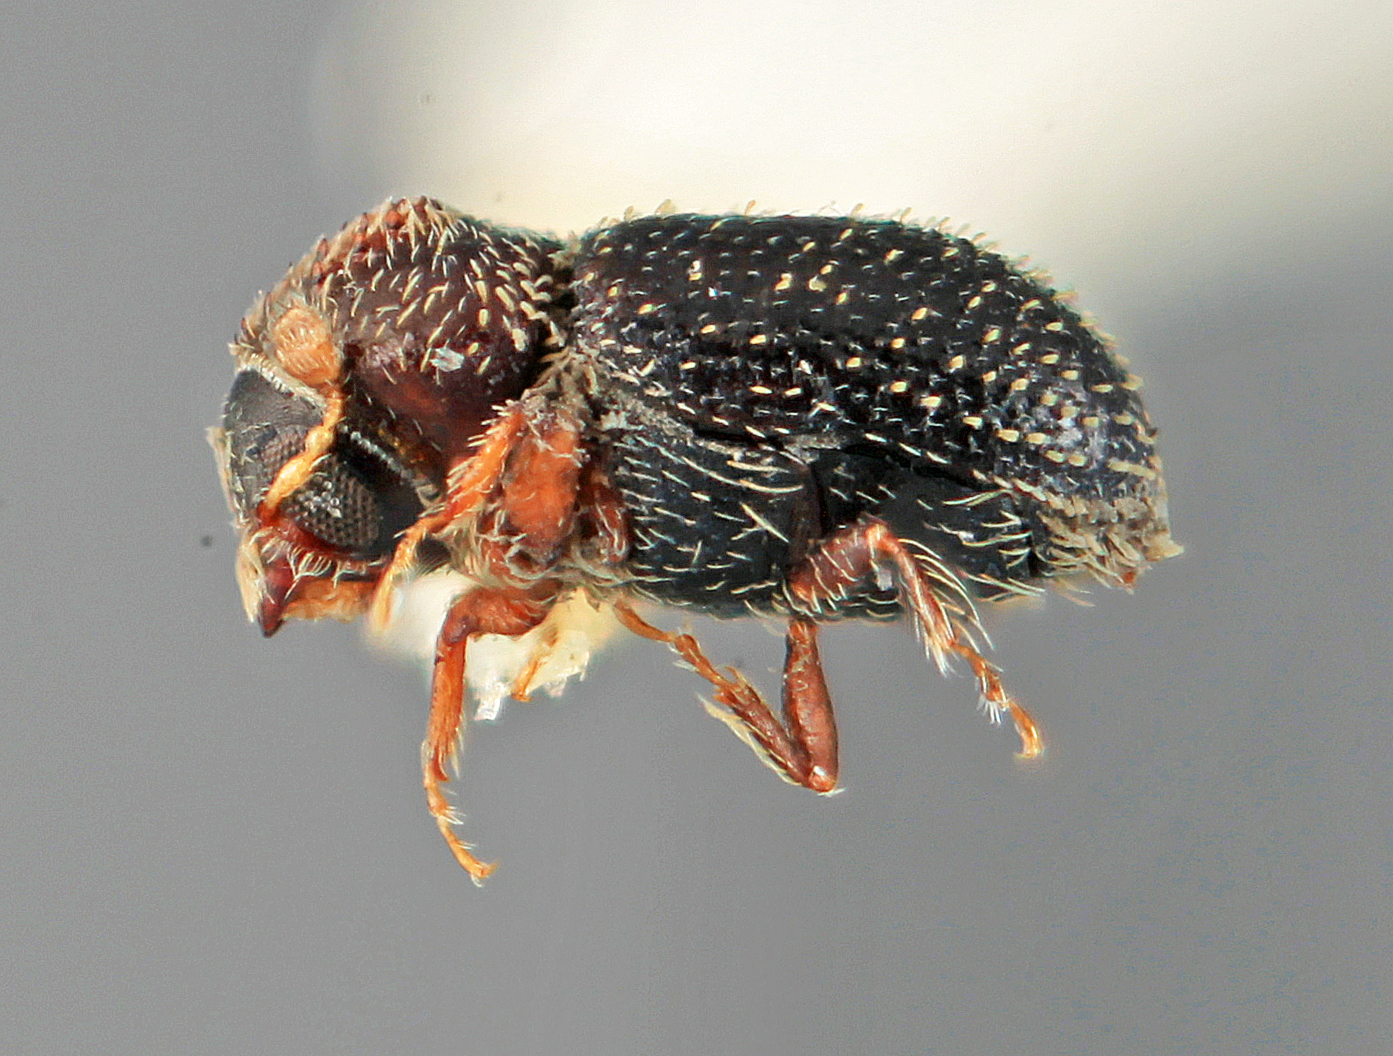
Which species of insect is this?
Pseudothysanoes coracinus
